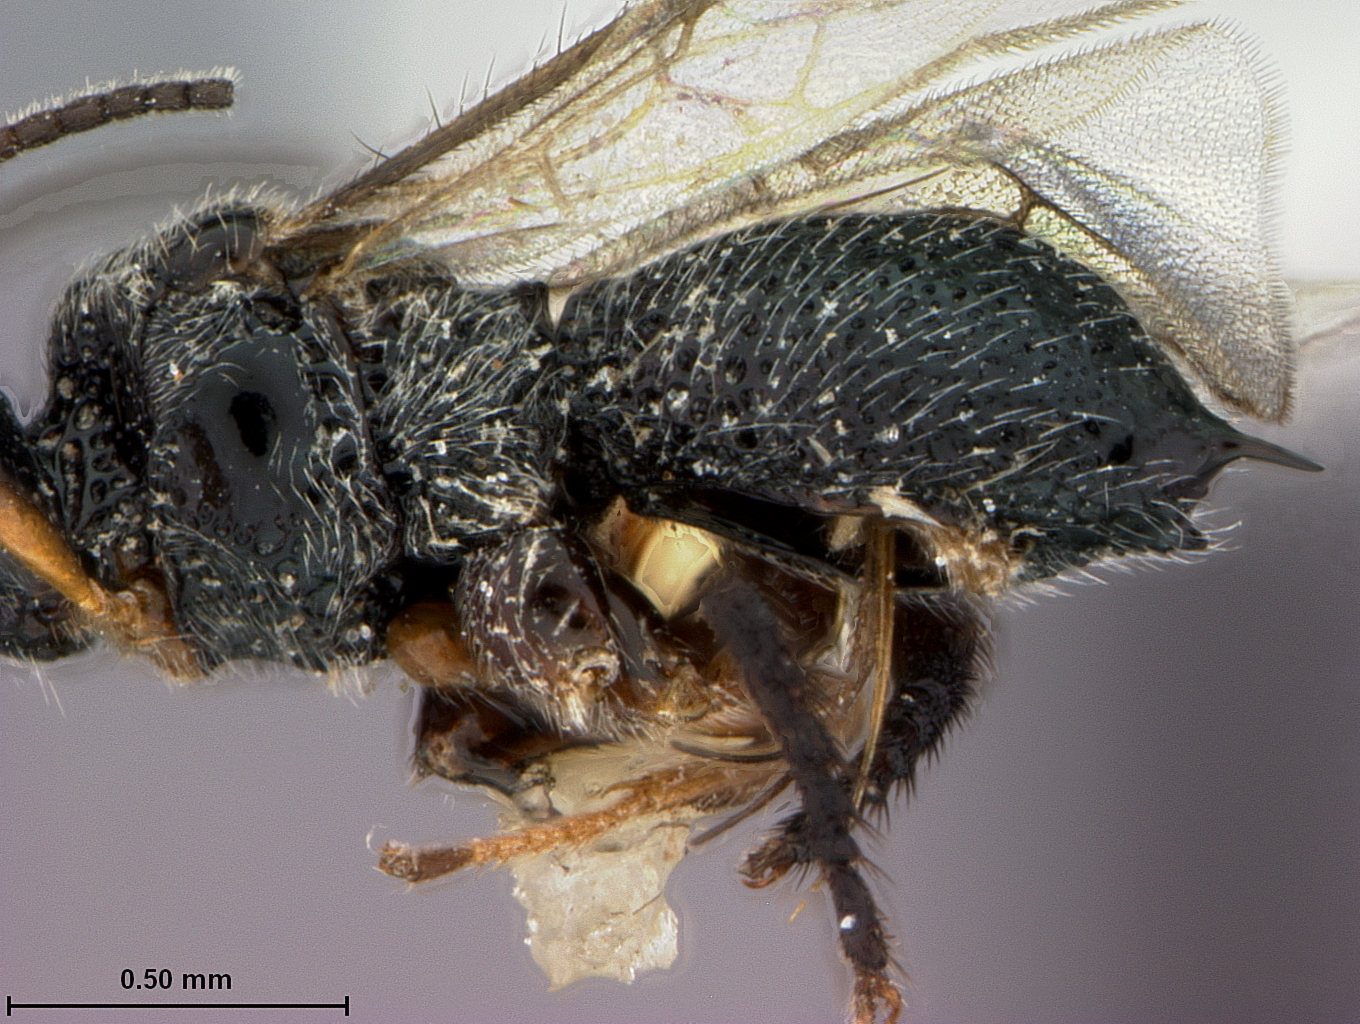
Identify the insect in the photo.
Urosigalphus trituberculatus
